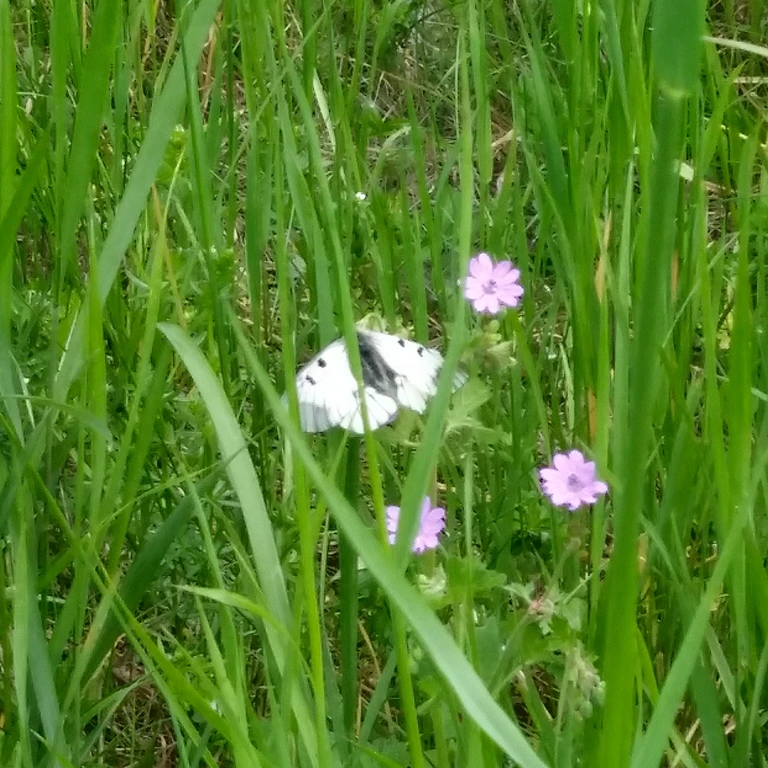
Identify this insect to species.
Parnassius mnemosyne
